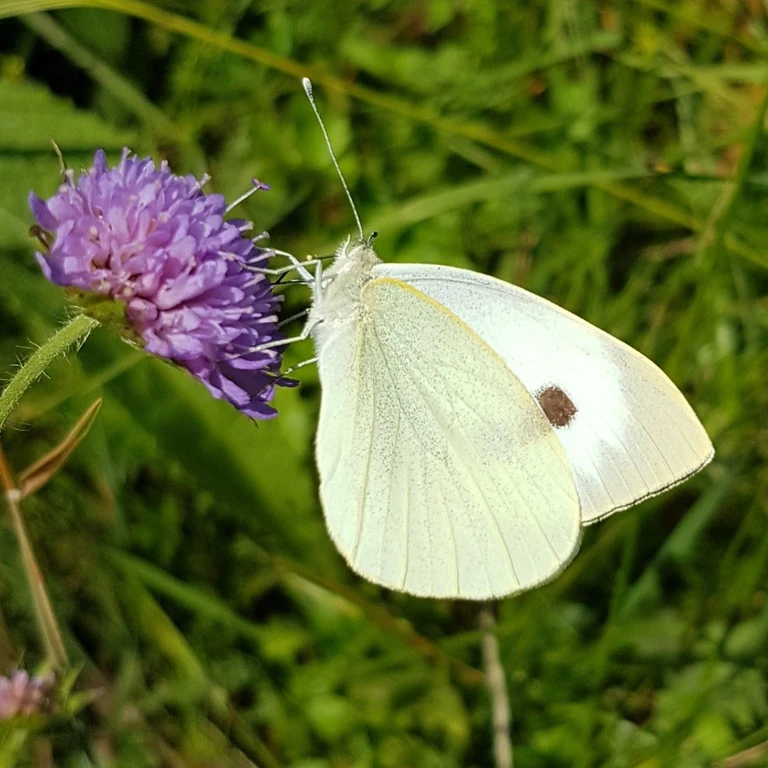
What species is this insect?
Pieris brassicae
